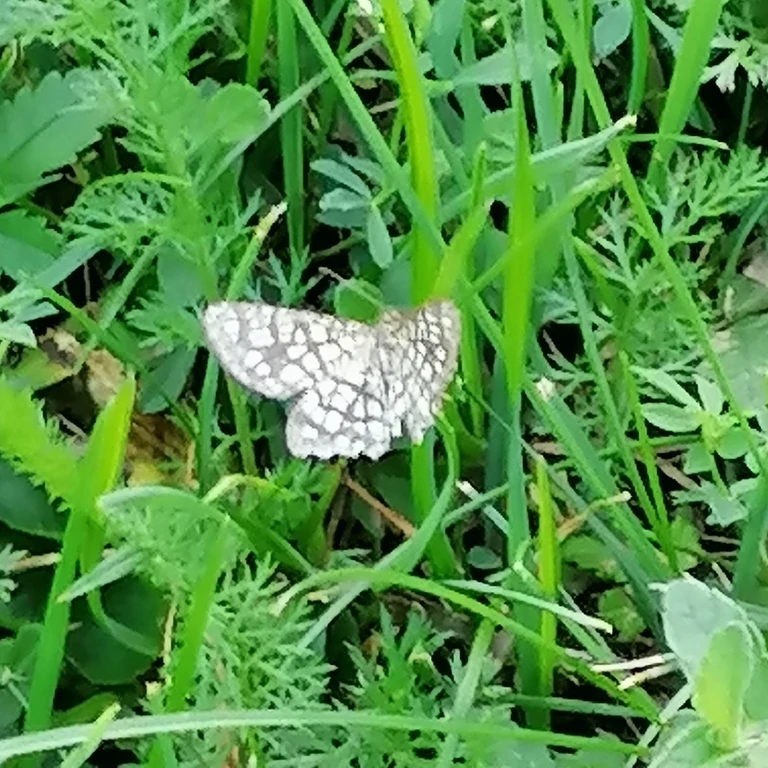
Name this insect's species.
Chiasmia clathrata
